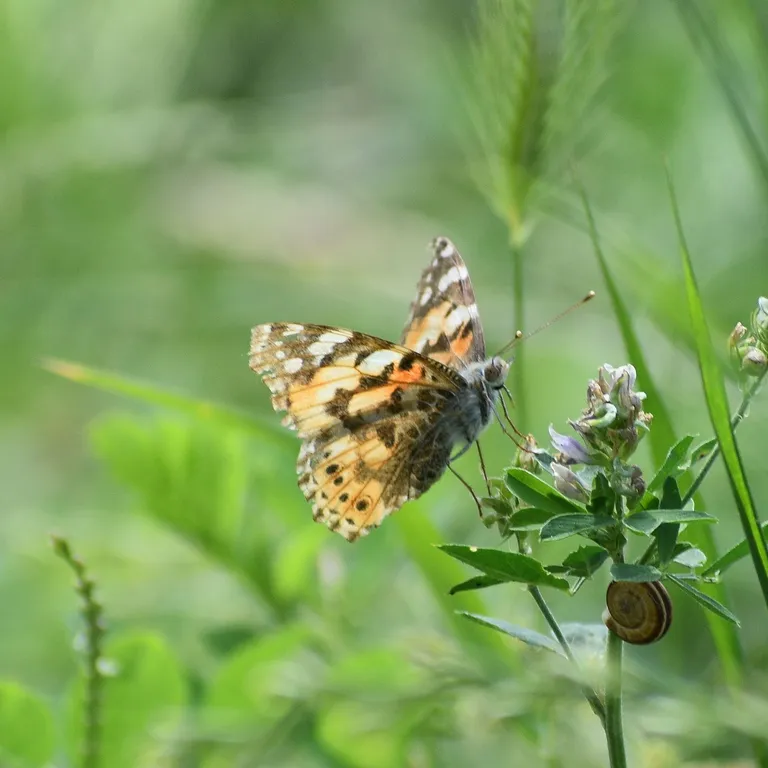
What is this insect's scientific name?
Vanessa cardui
